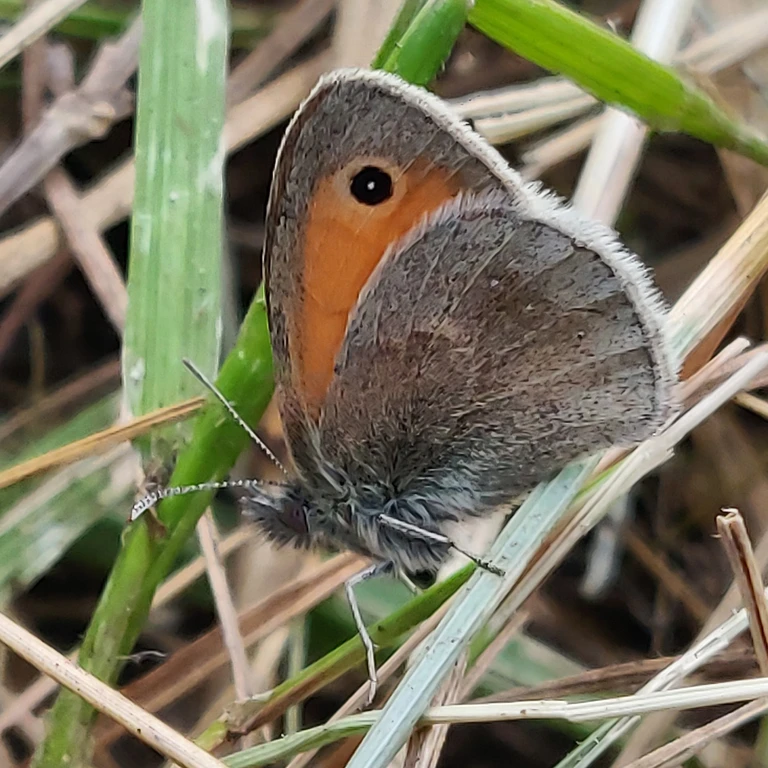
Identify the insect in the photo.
Coenonympha pamphilus
